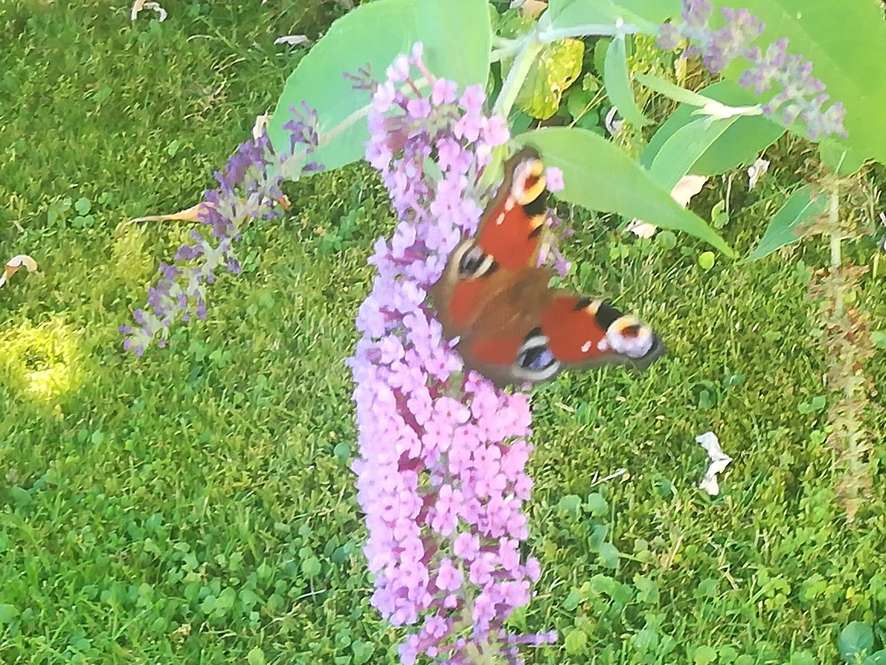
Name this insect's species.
Aglais io
